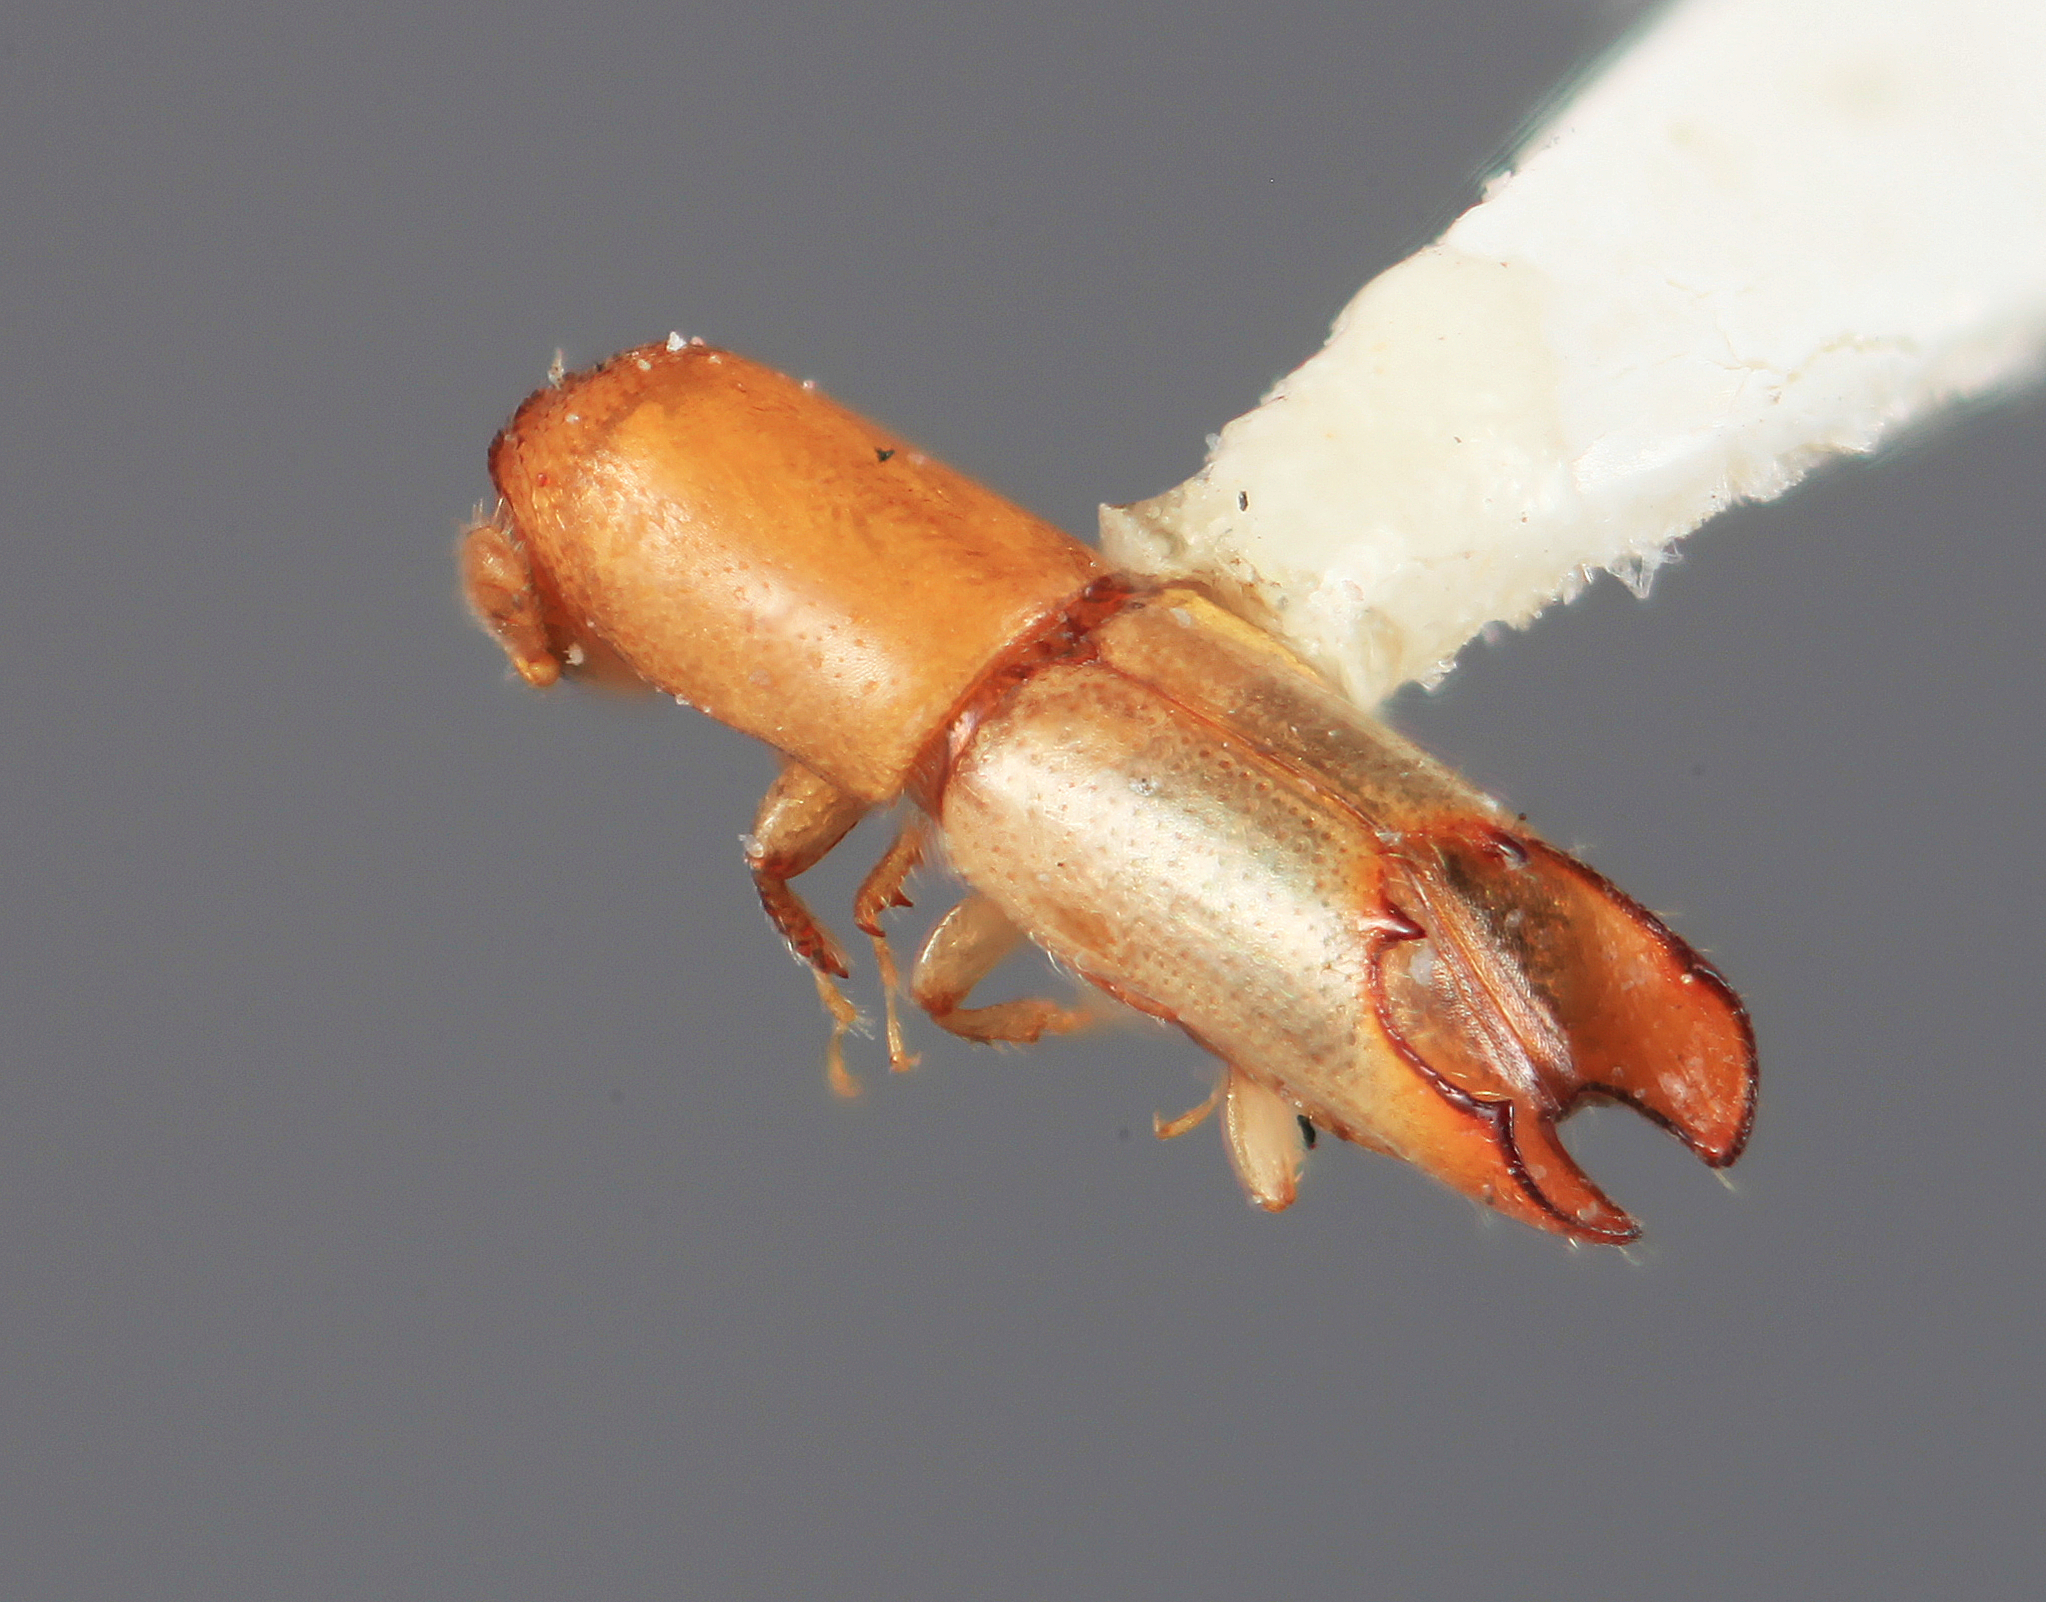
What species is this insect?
Amphicranus macellus
